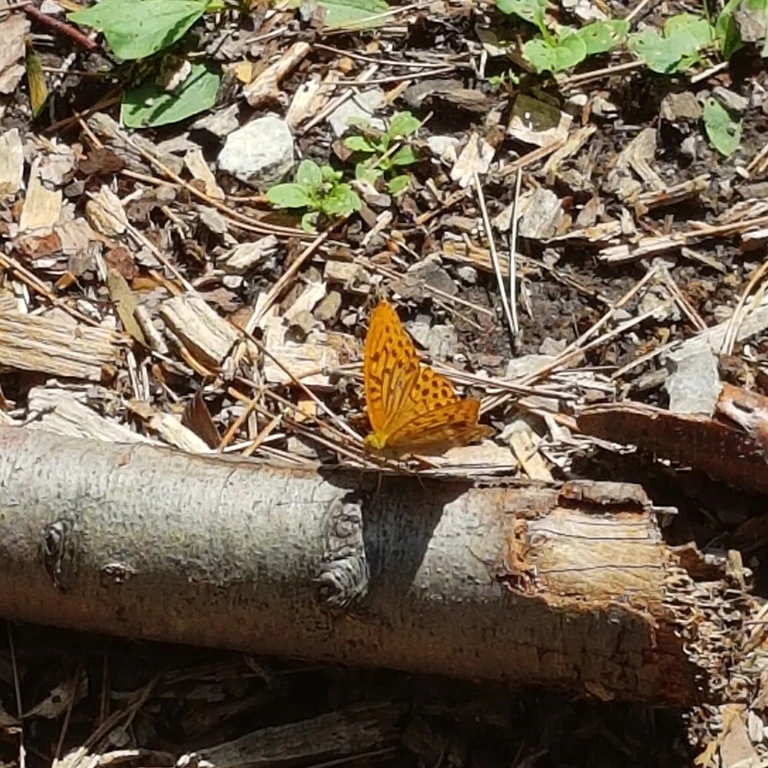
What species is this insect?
Argynnis paphia
